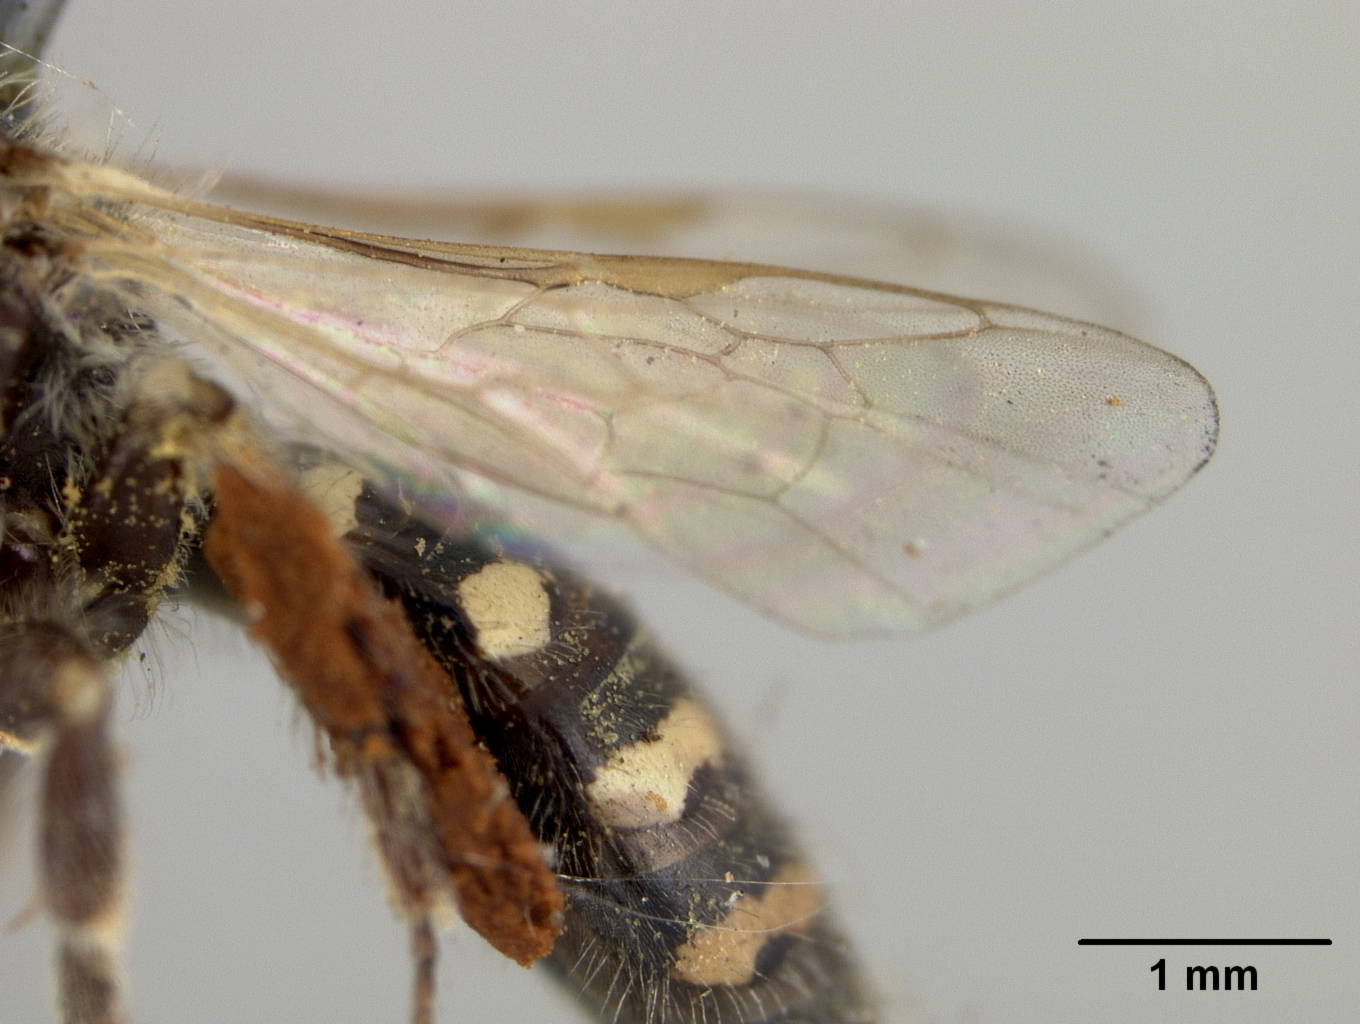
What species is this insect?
Calliopsis personatus
